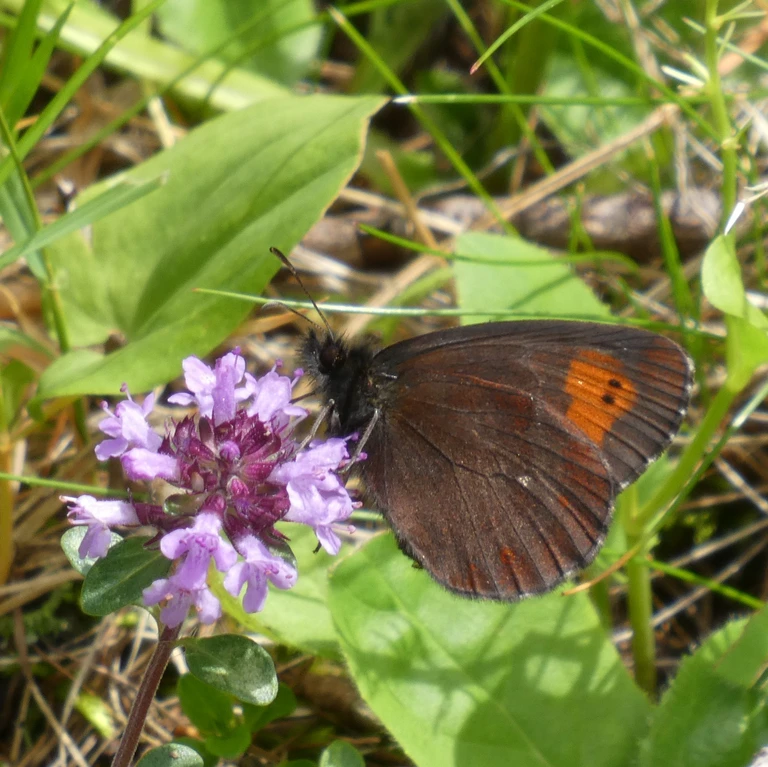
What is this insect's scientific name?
Erebia euryale
